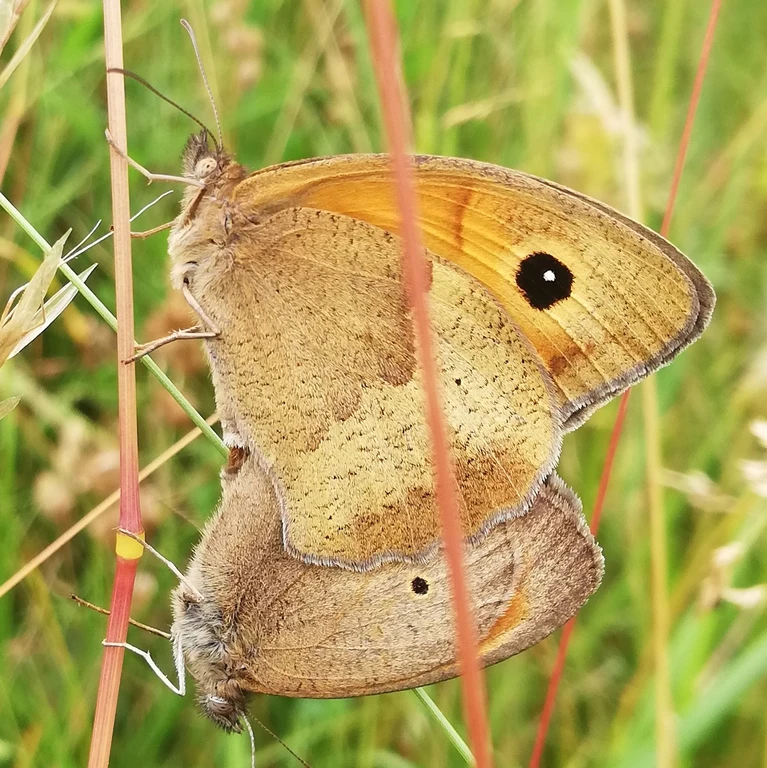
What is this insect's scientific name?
Maniola jurtina
